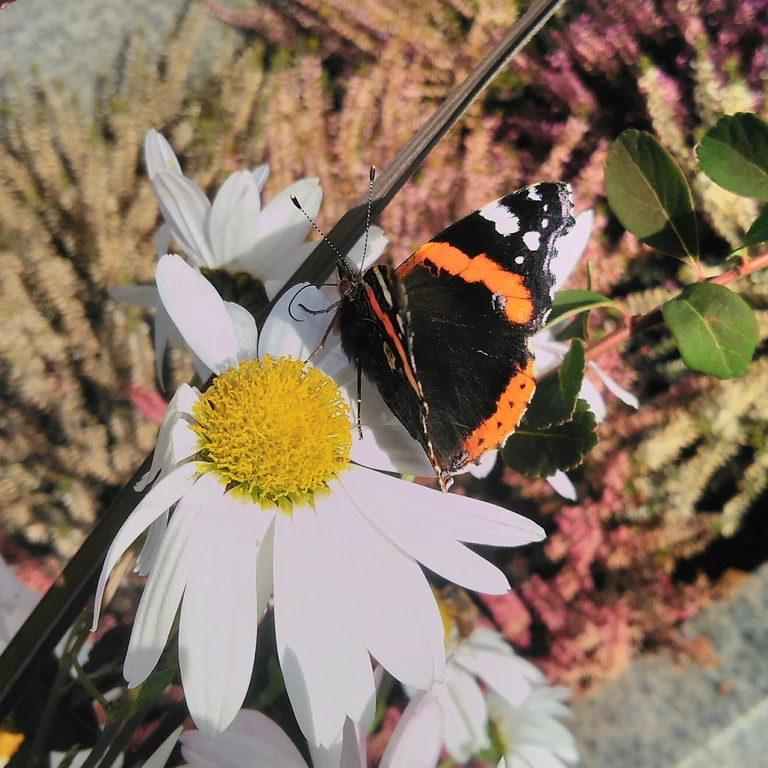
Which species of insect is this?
Vanessa atalanta
